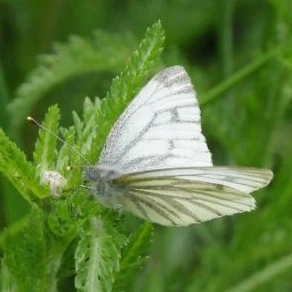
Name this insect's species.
Pieris napi
